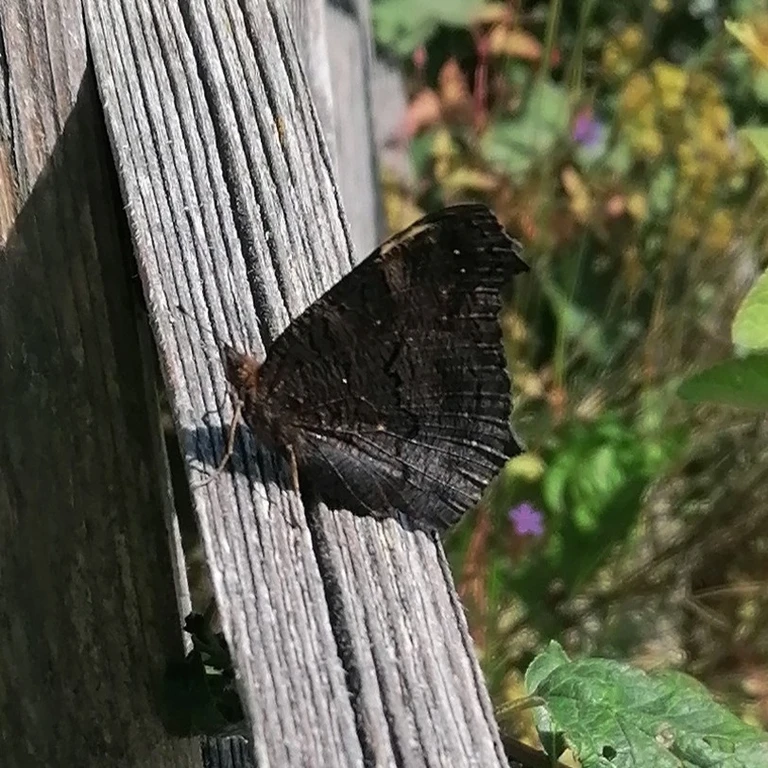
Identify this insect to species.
Aglais io
